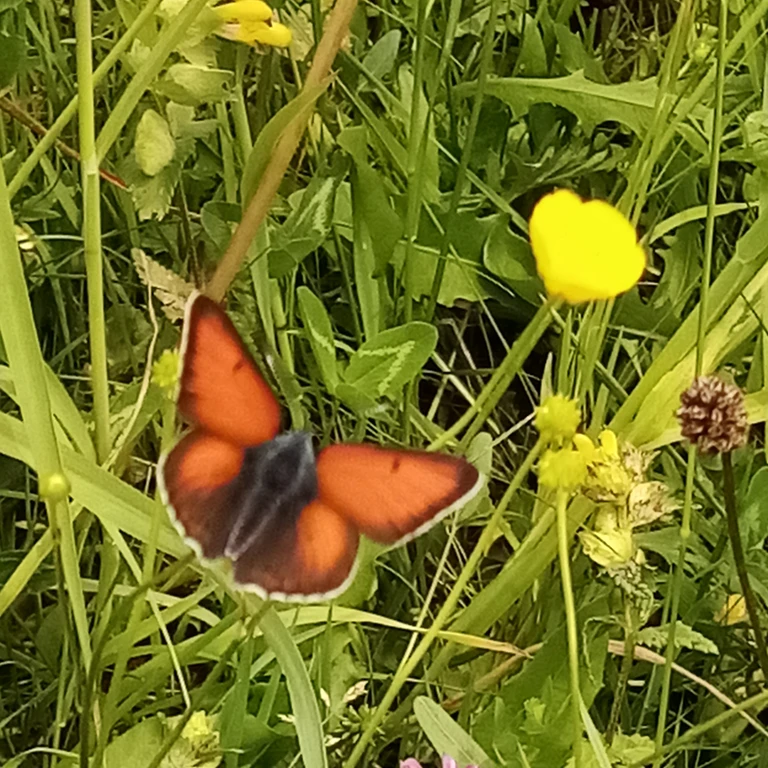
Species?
Lycaena hippothoe (also Palaeochrysophanus hippothoe)
